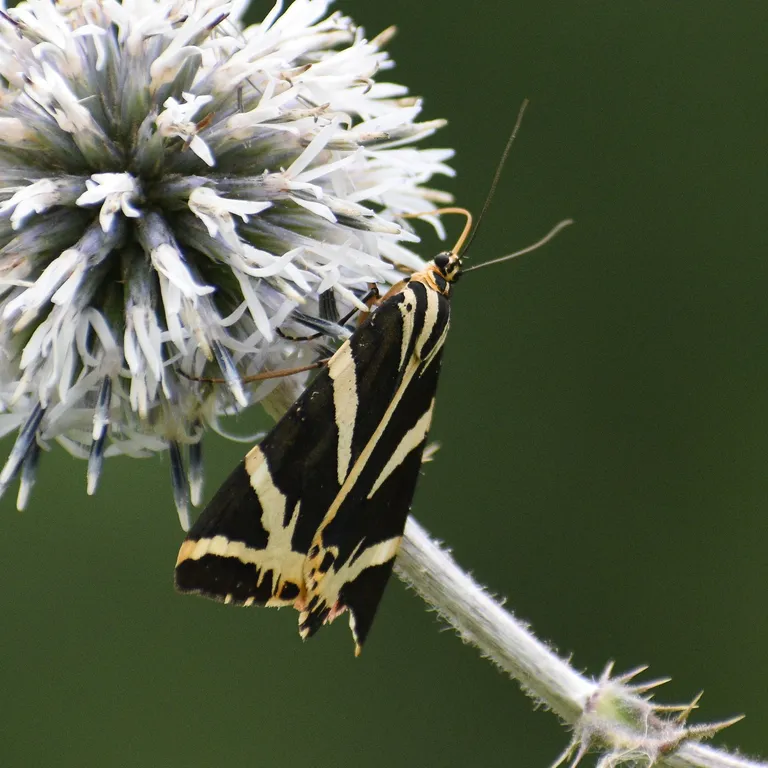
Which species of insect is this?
Euplagia quadripunctaria
